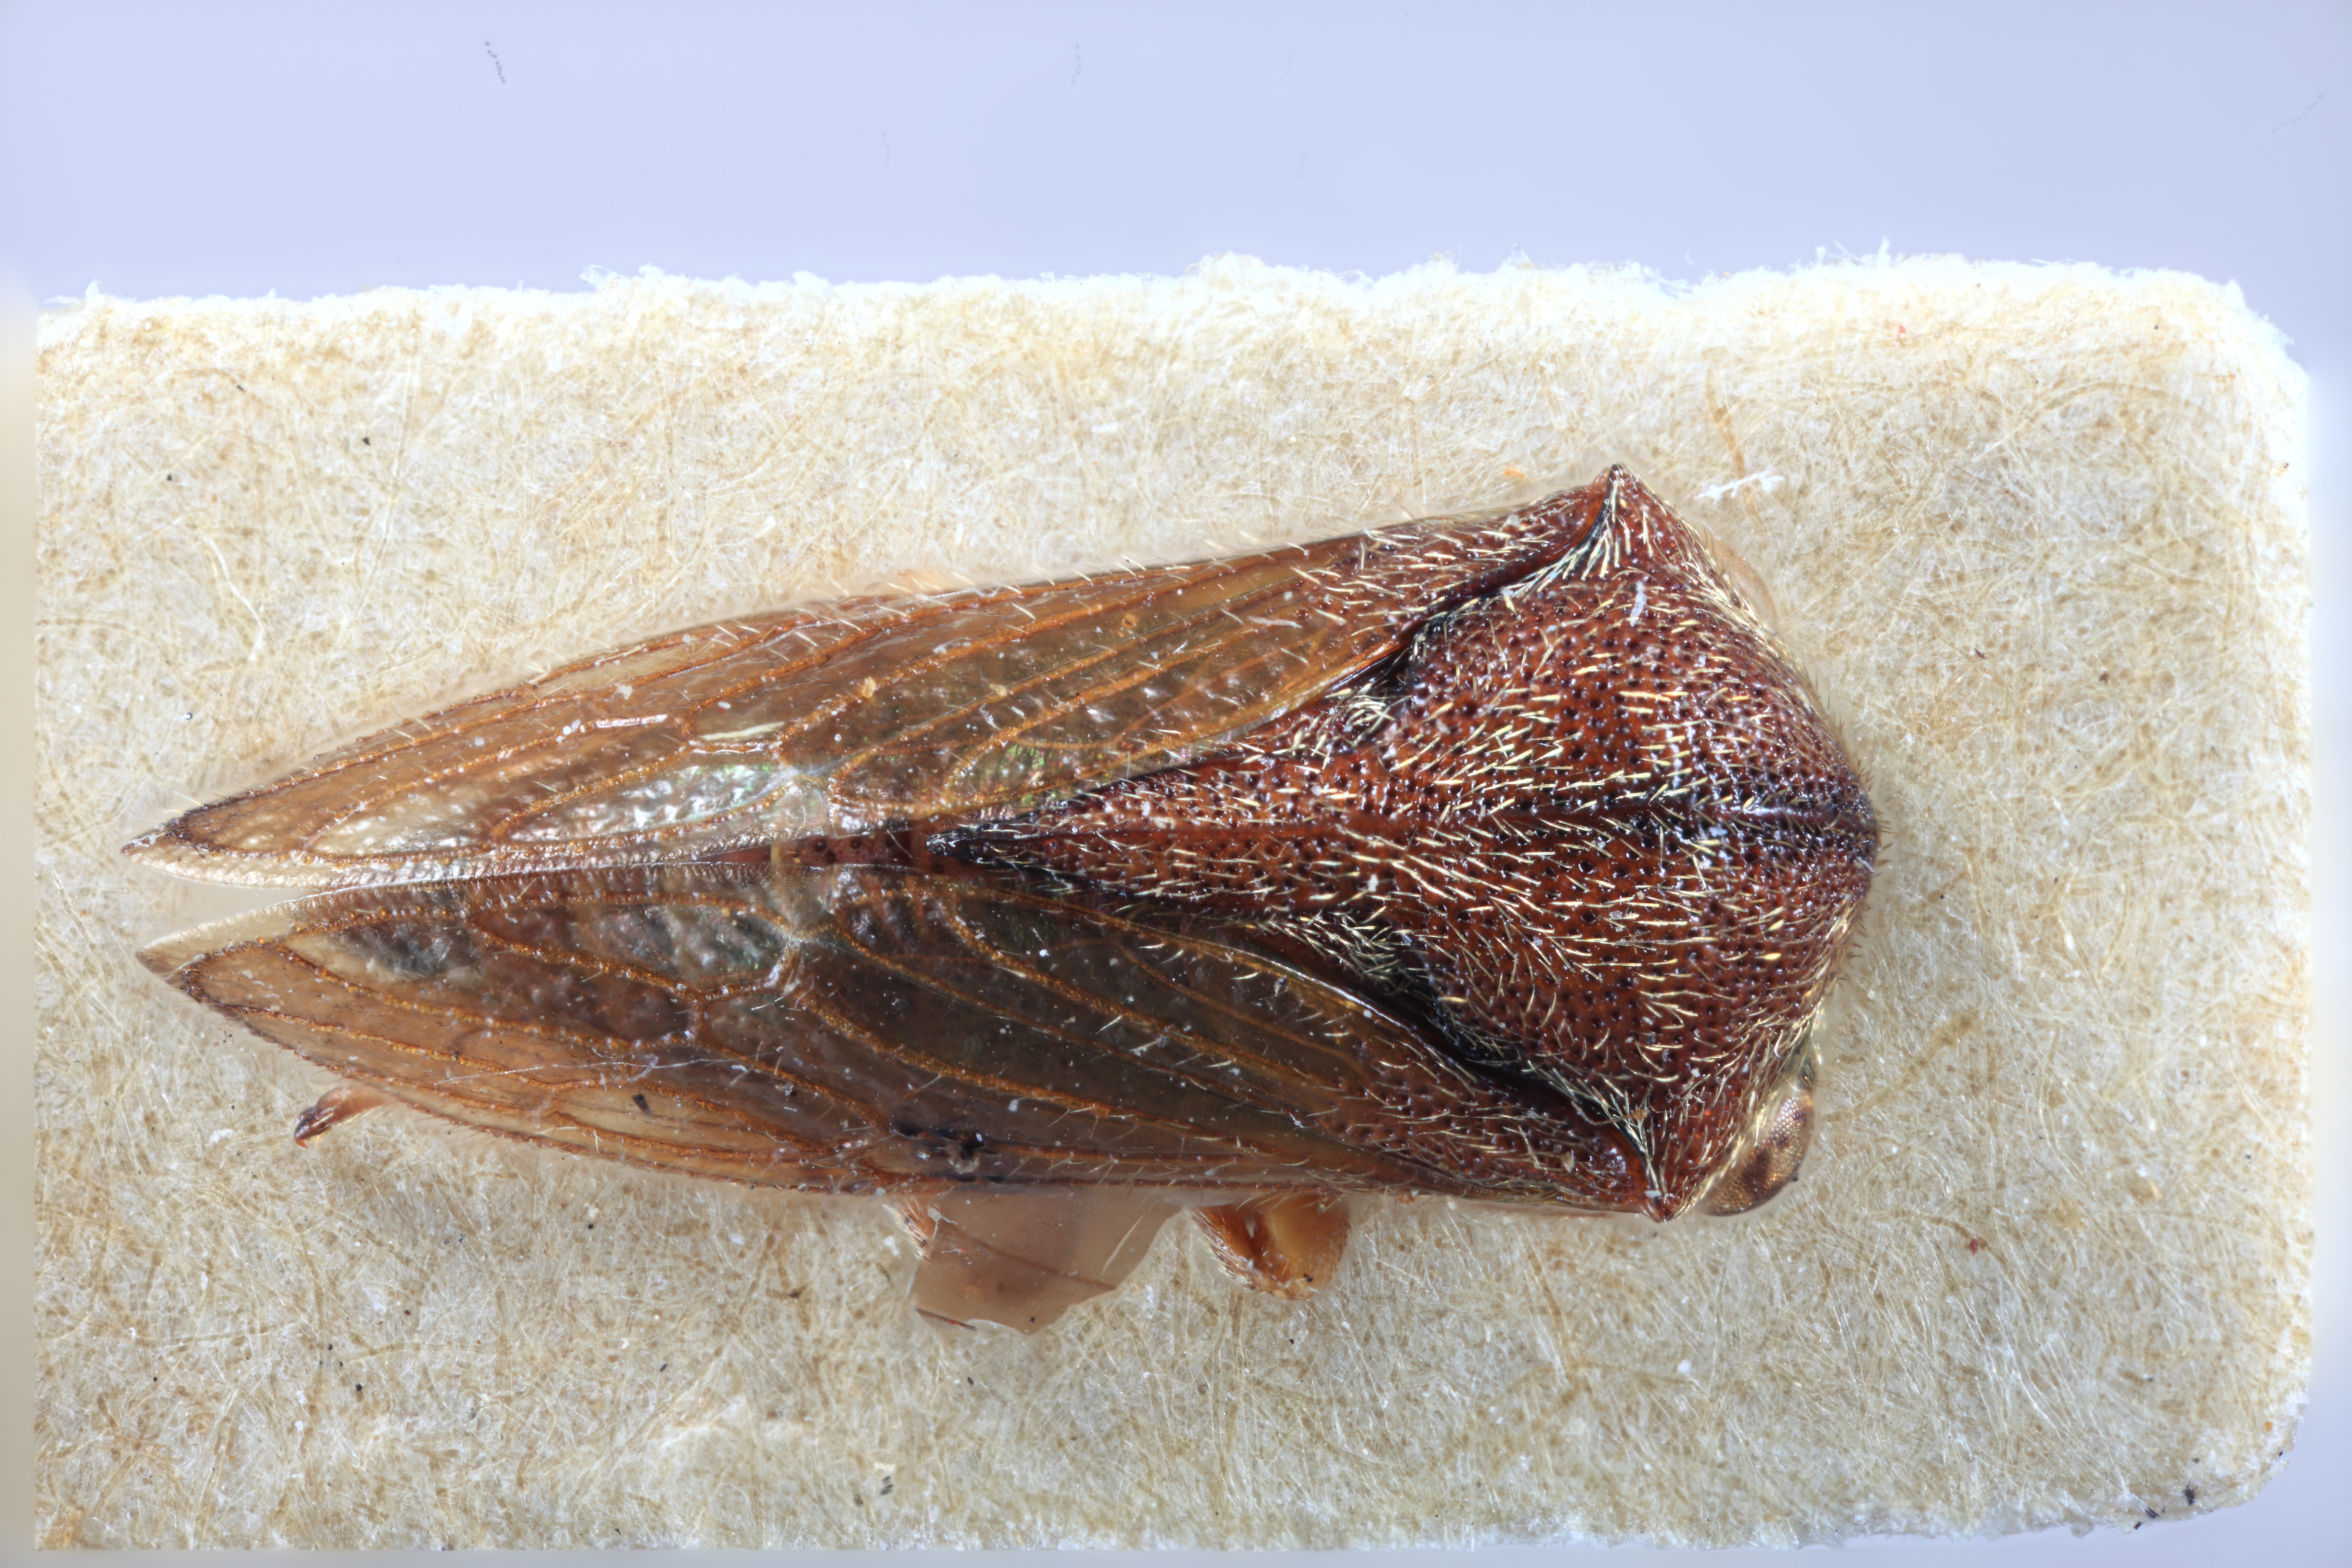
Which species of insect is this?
Centrotoscelus brunneus
